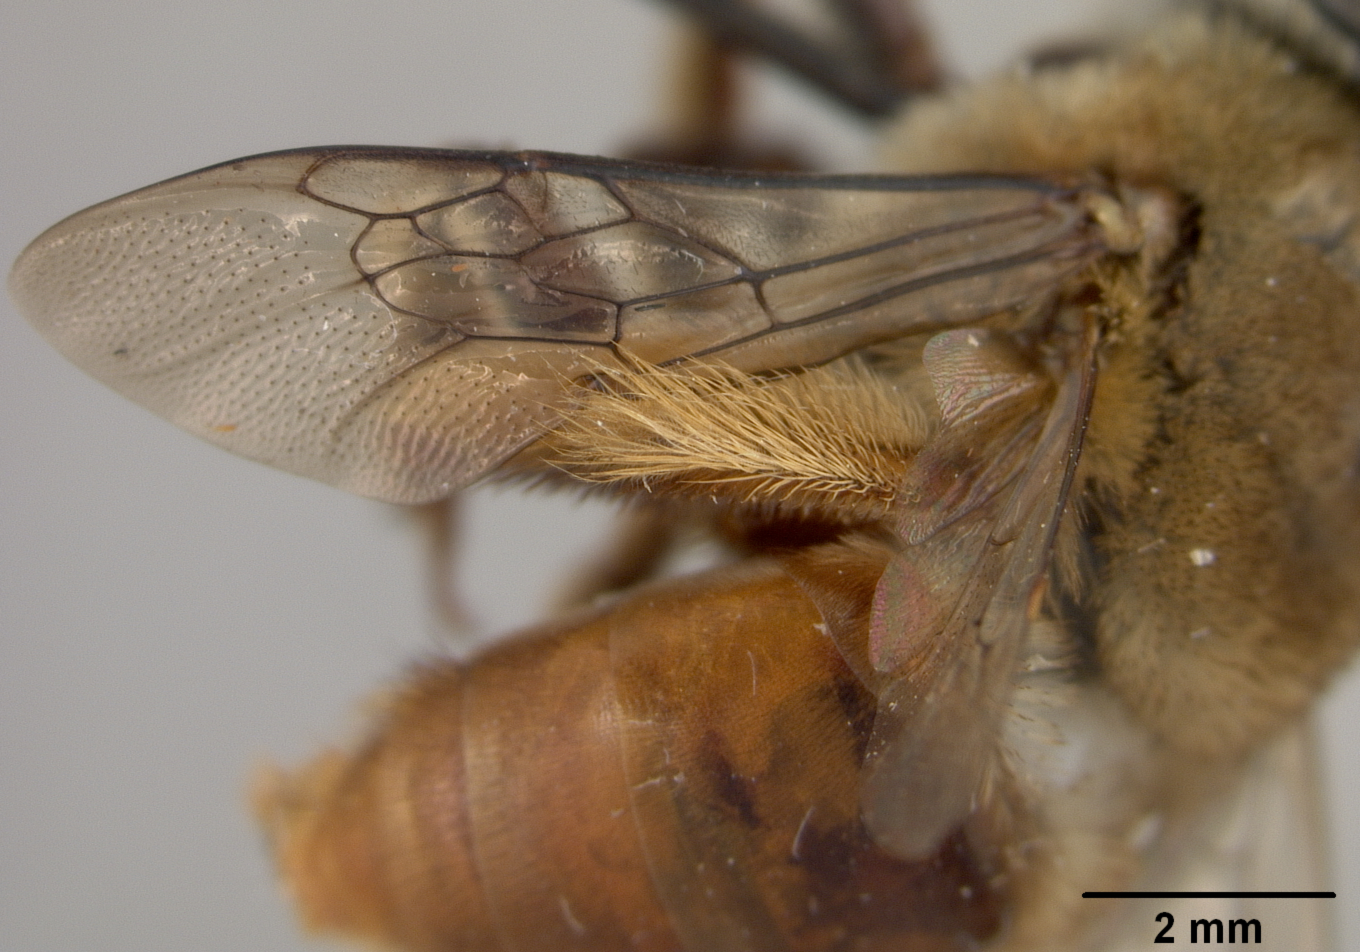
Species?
Centris triangulifera
